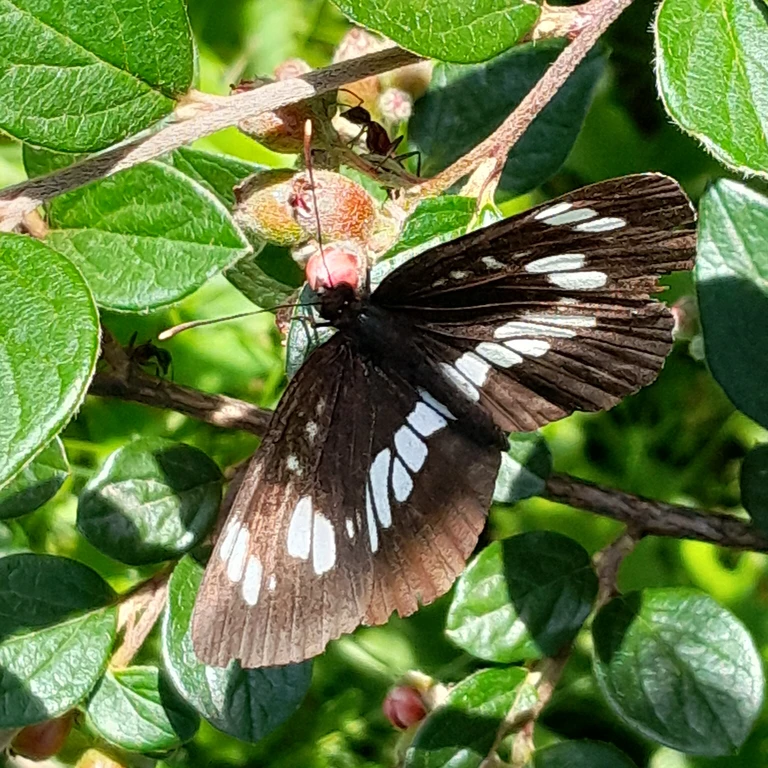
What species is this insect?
Neptis rivularis
